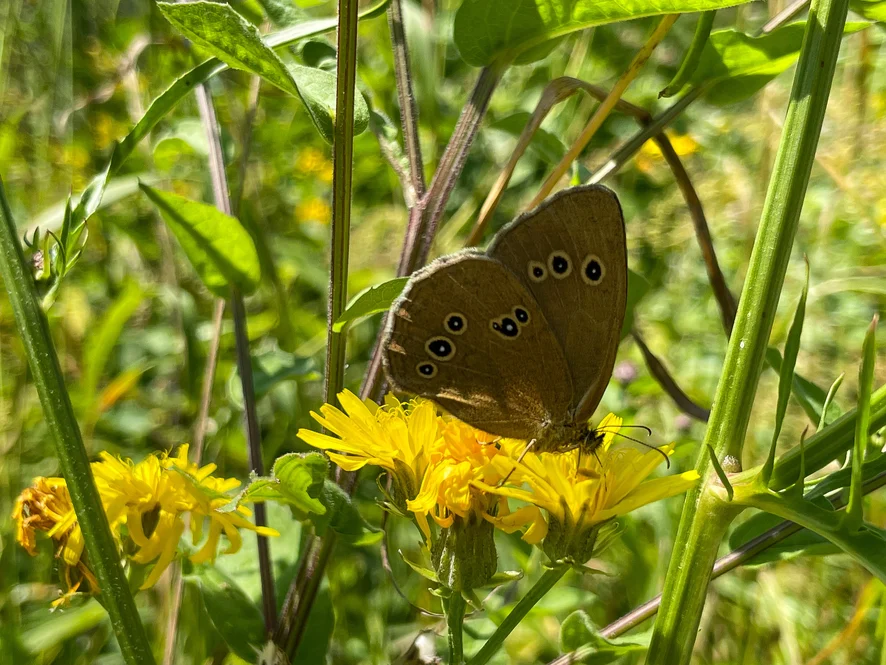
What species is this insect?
Aphantopus hyperantus
